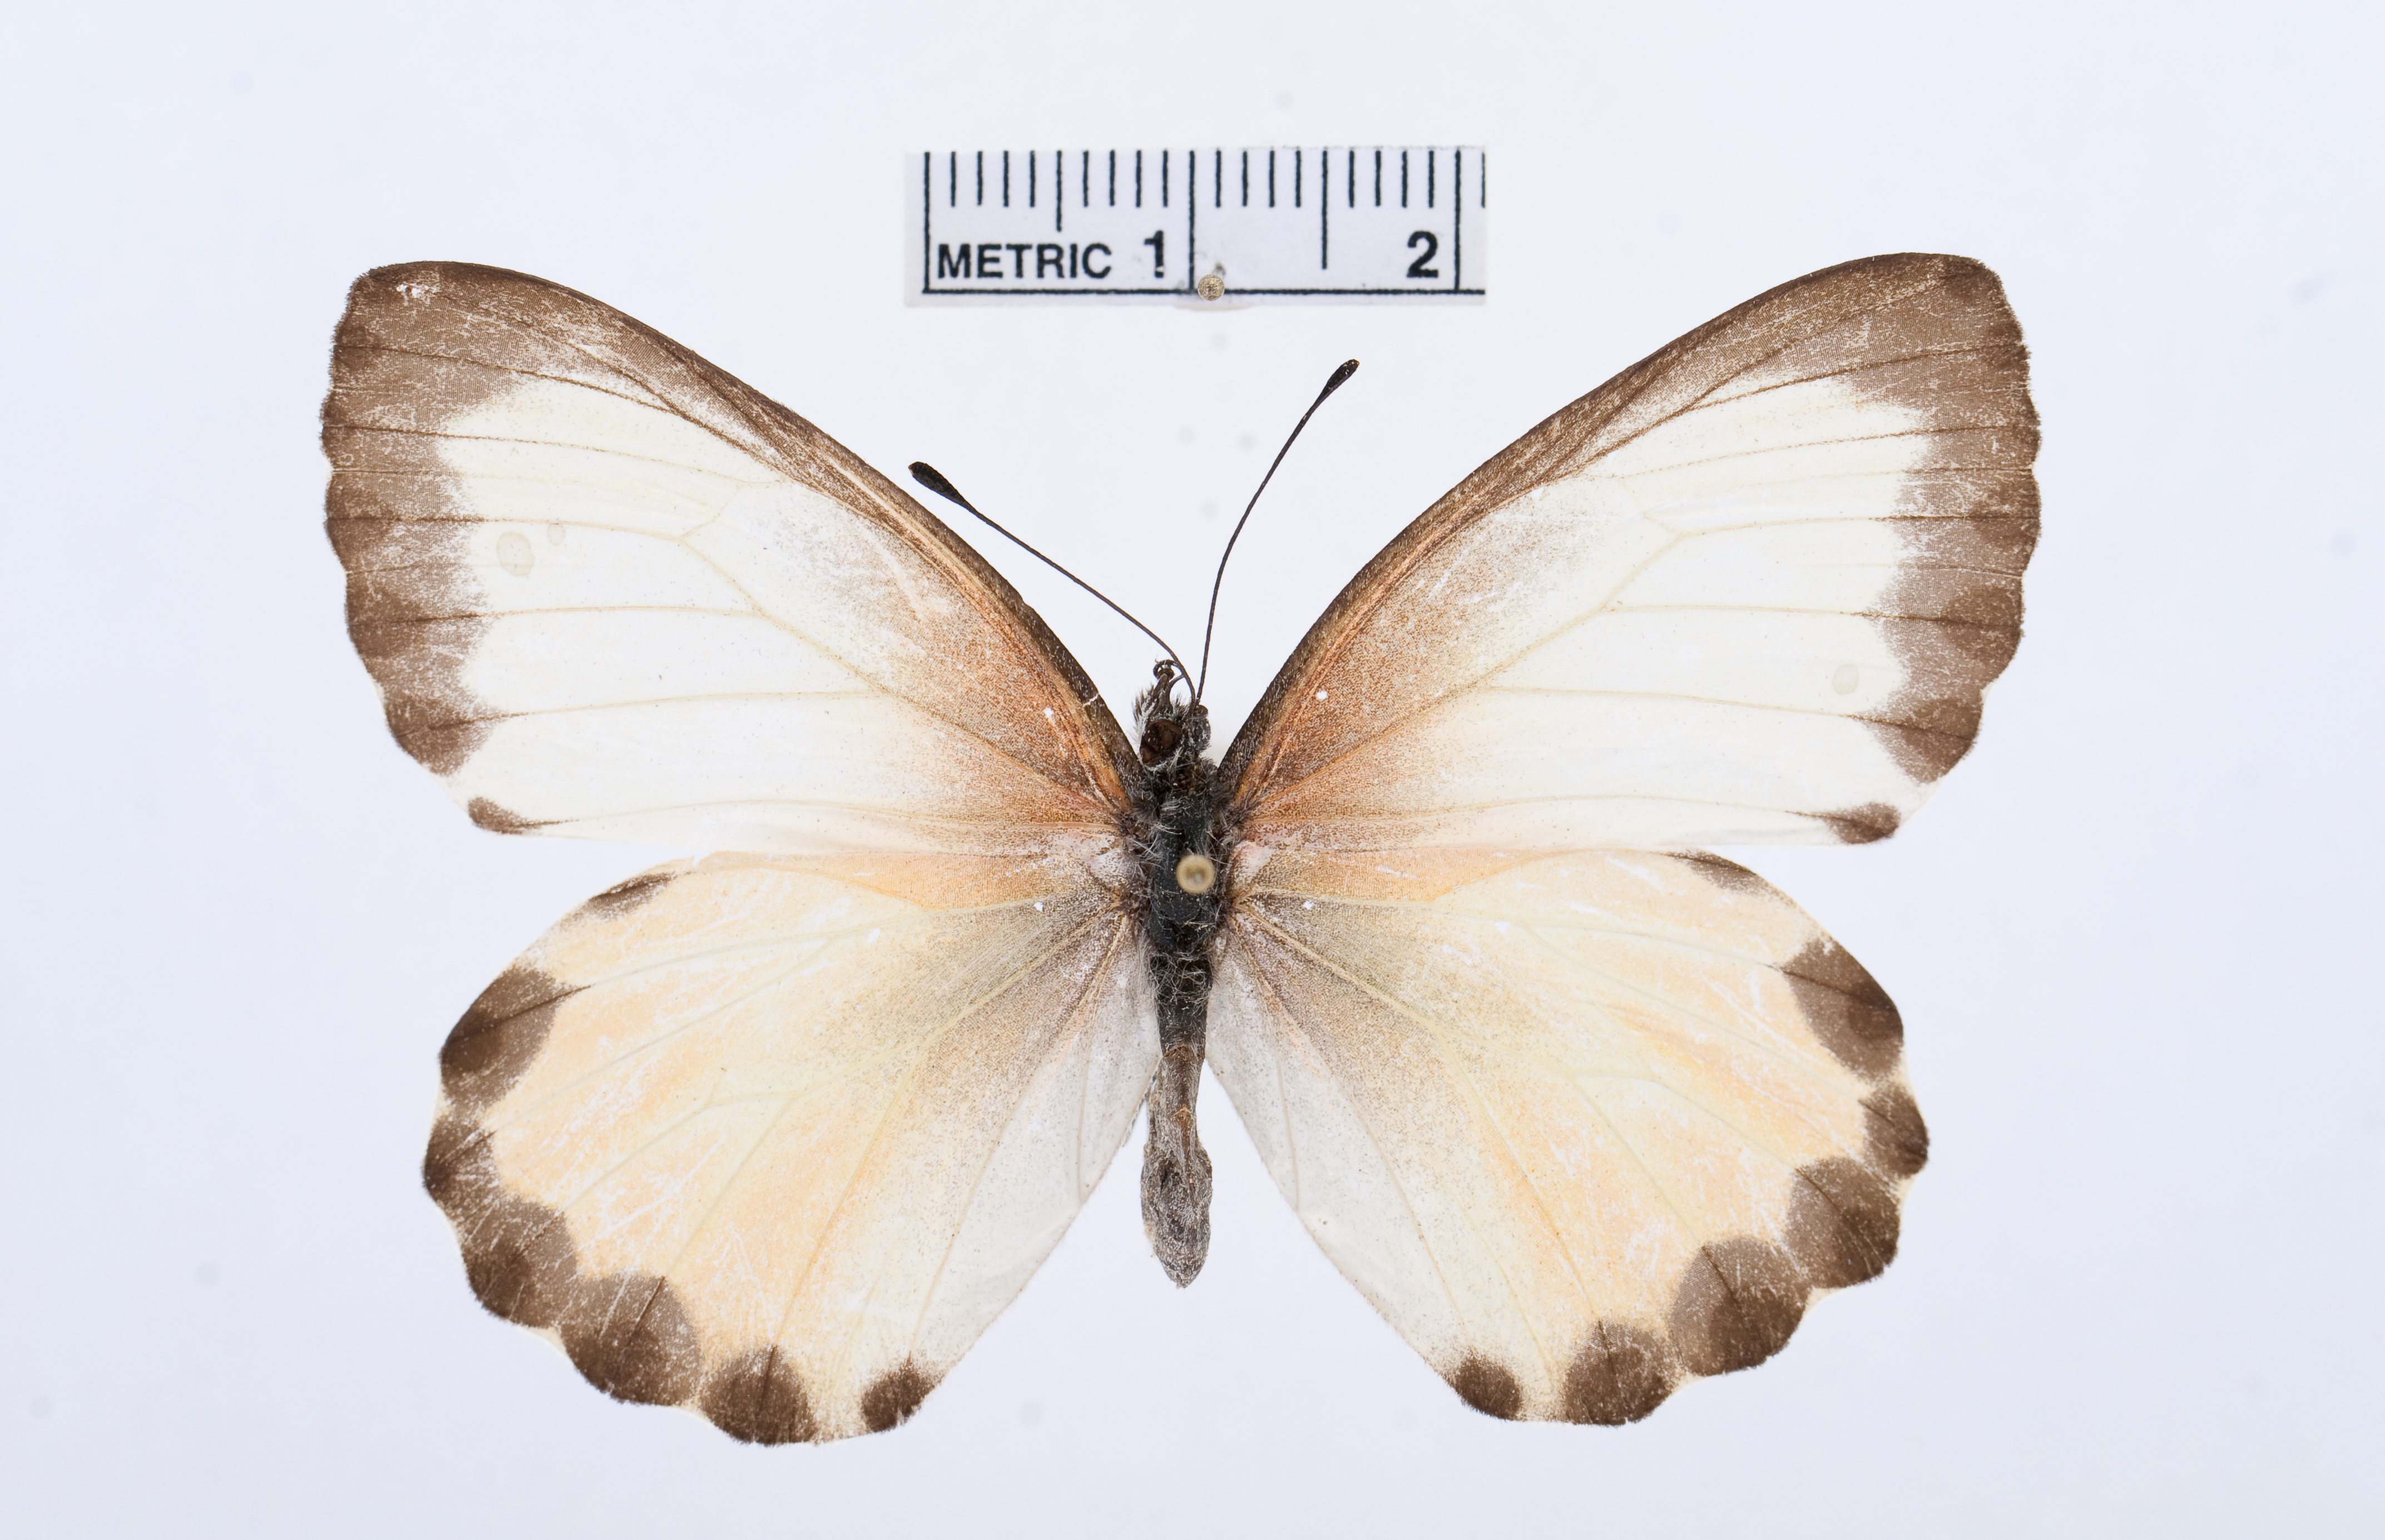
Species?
Mylothris ngaziya
